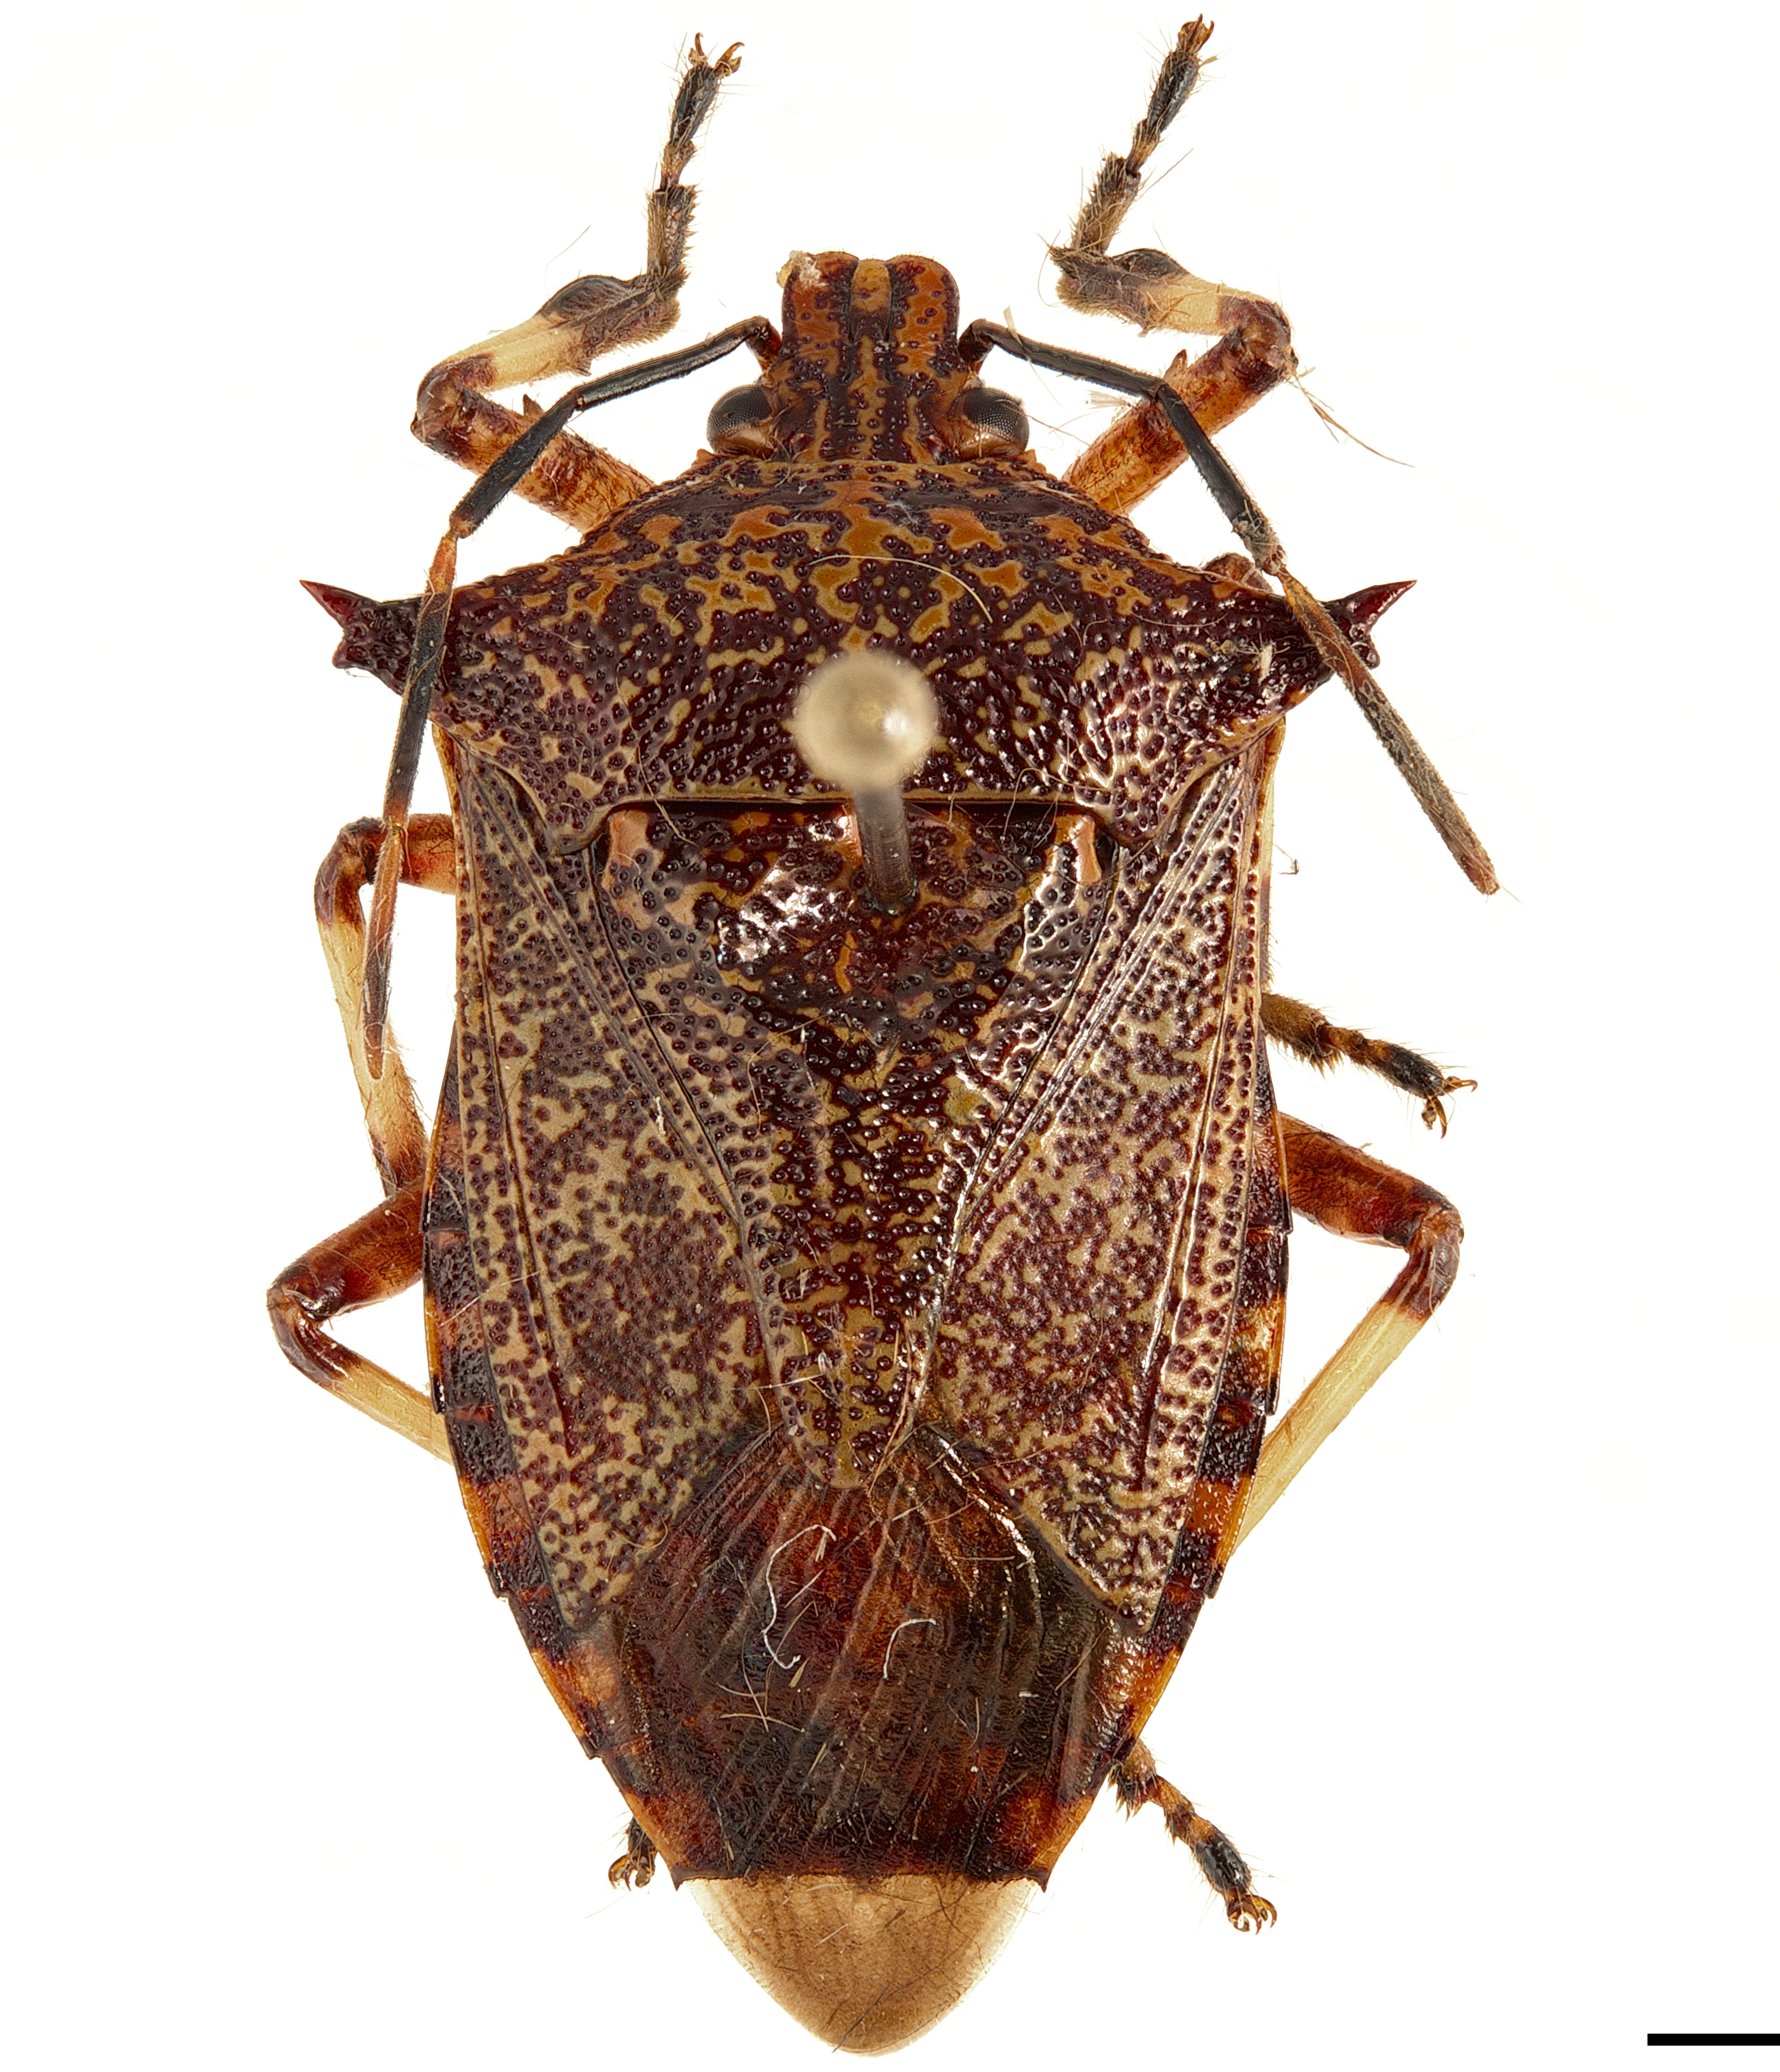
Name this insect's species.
Alcaeorrhynchus grandis
